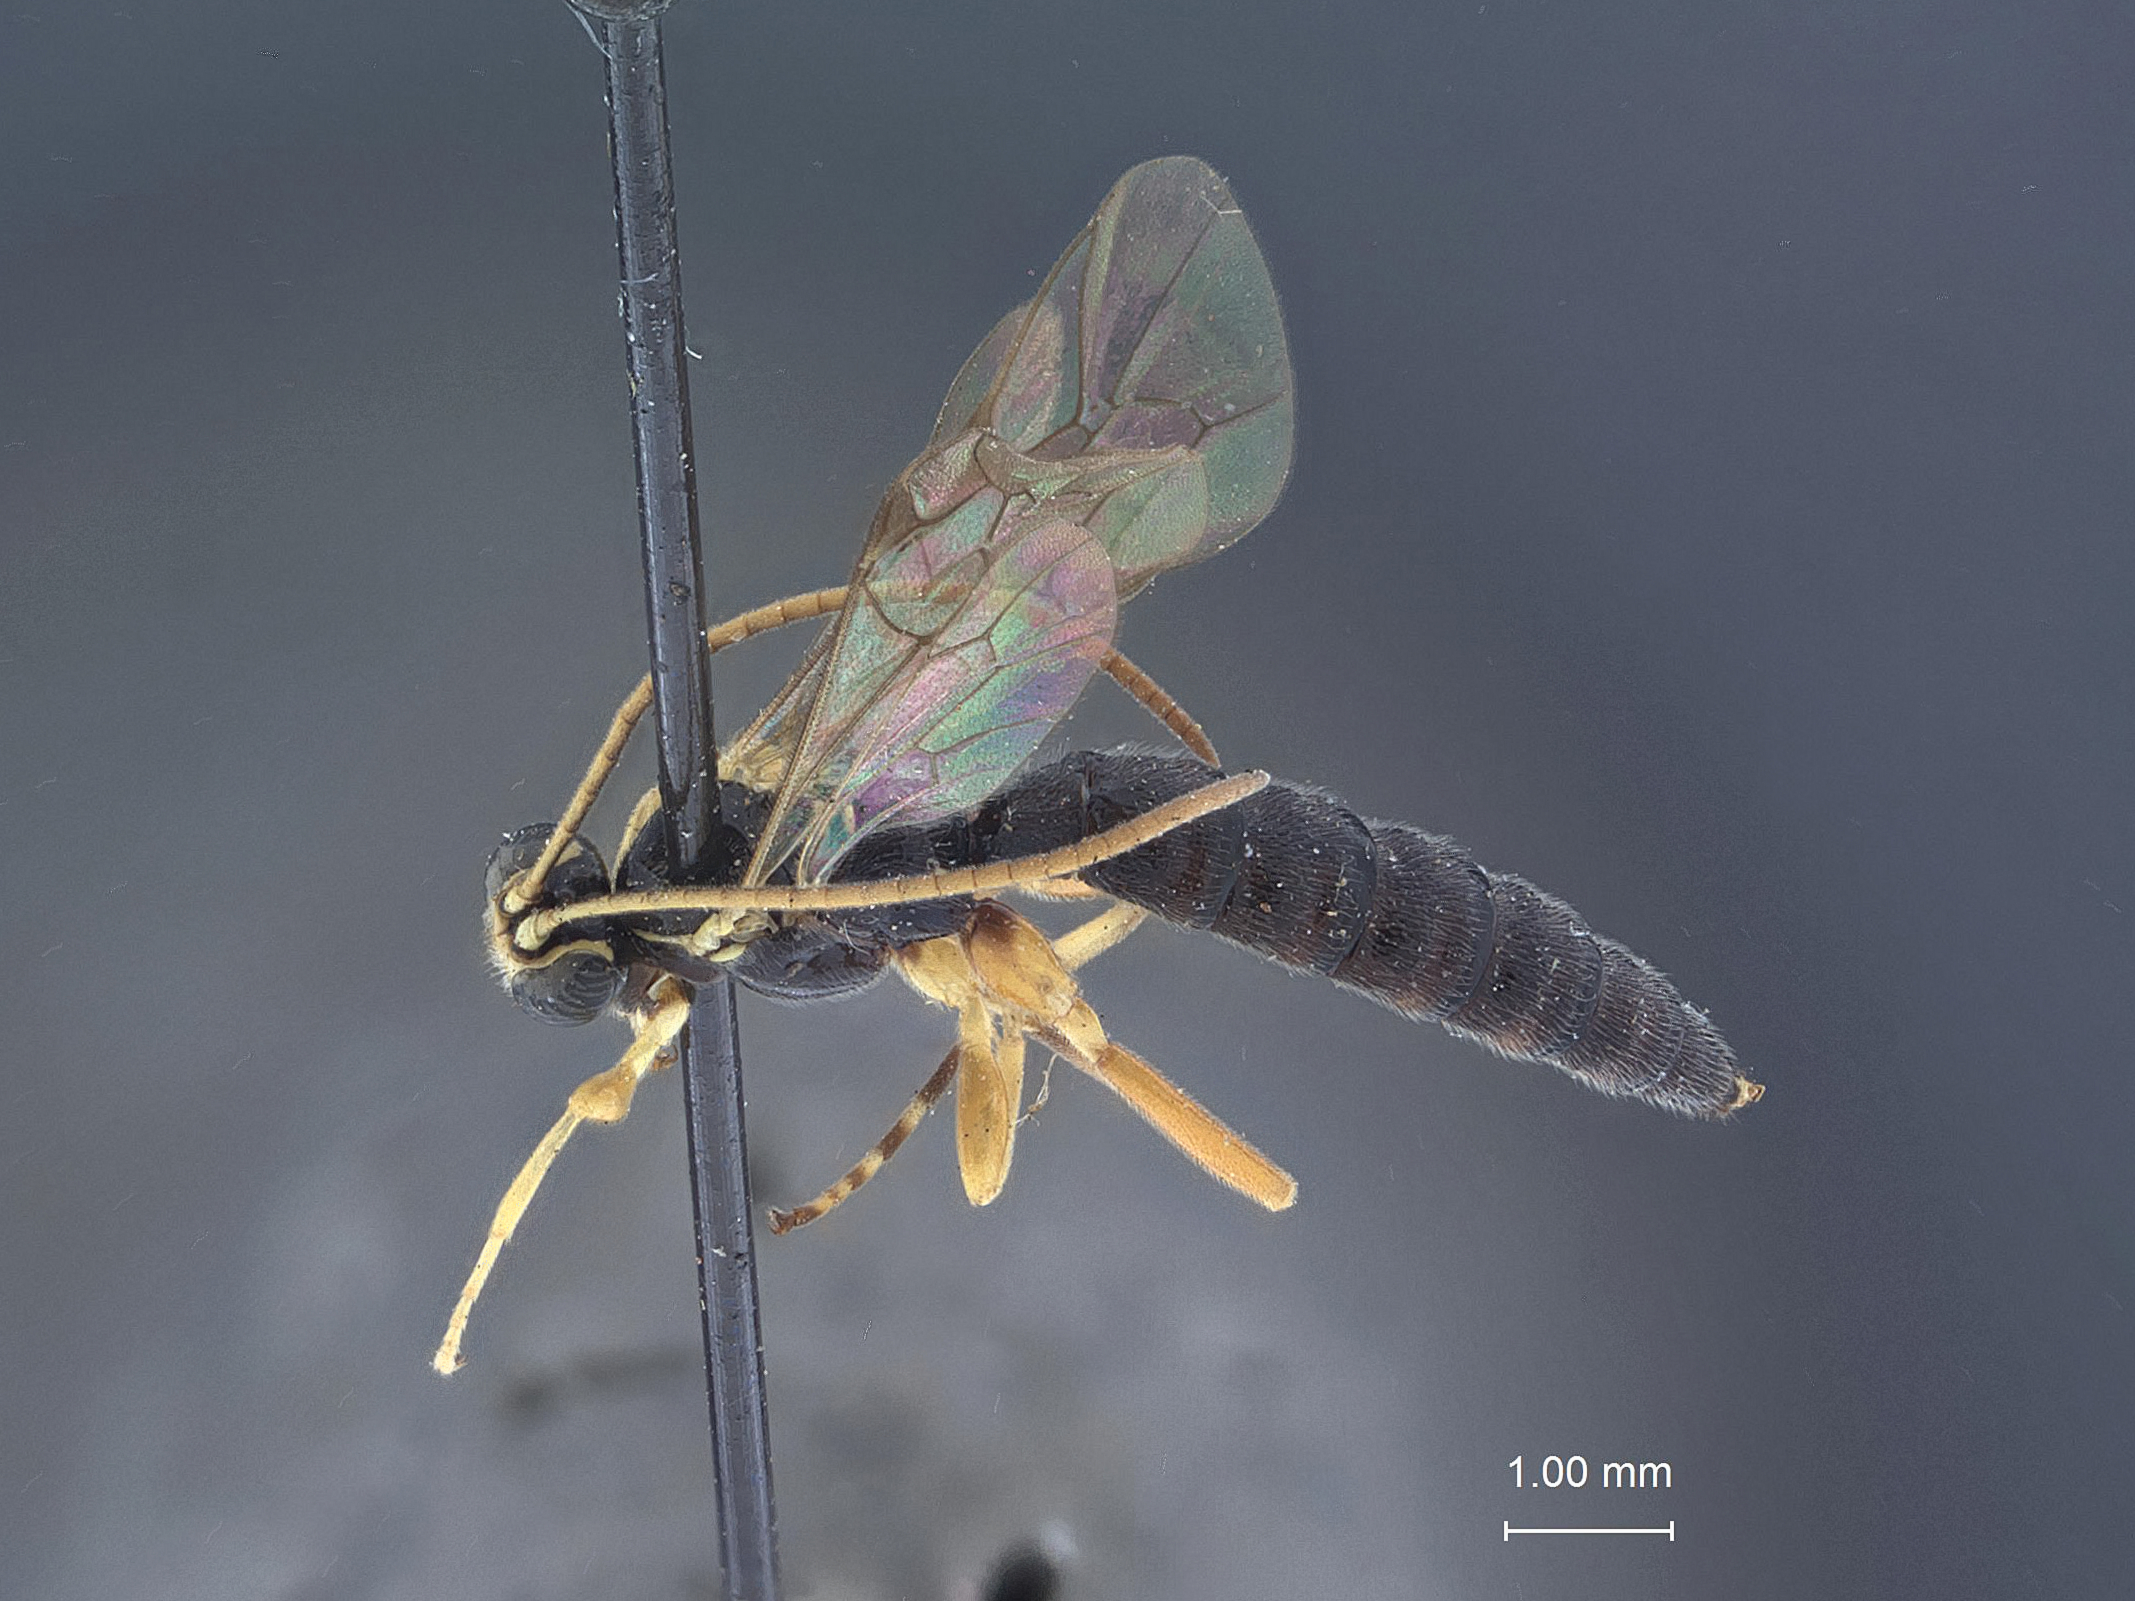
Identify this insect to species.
Iseropus viduiformis
